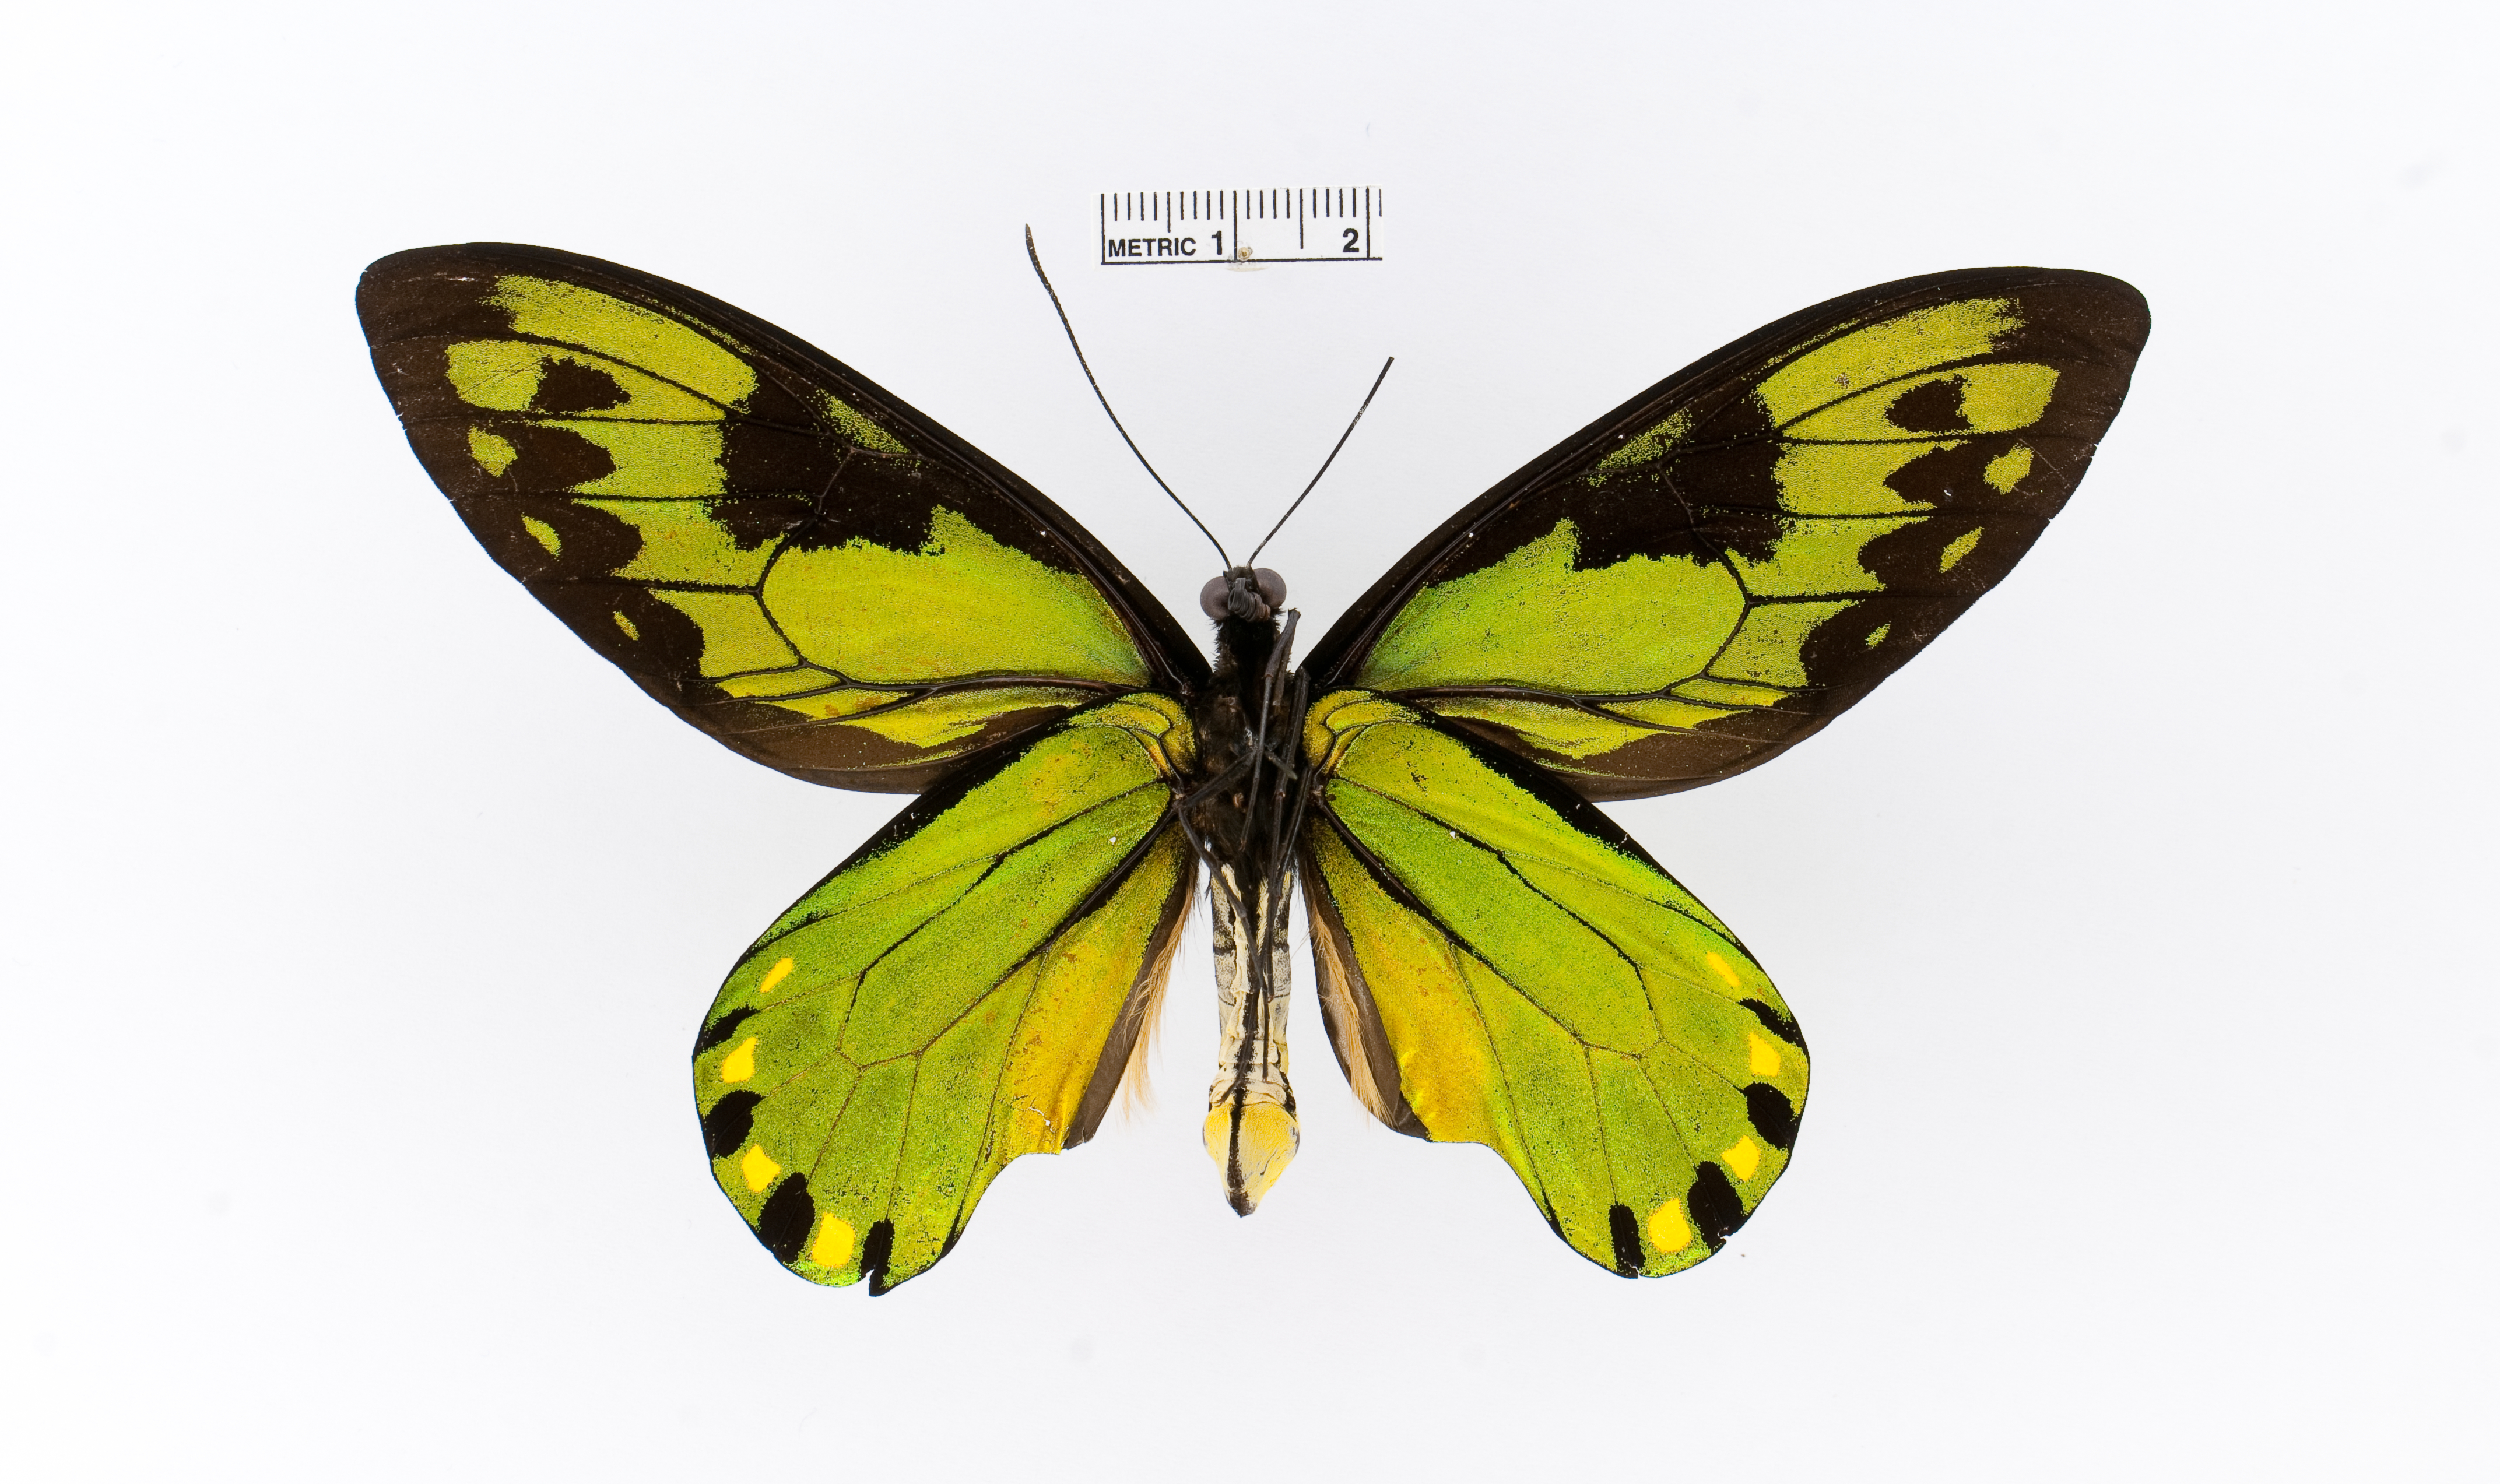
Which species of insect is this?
Ornithoptera victoriae
